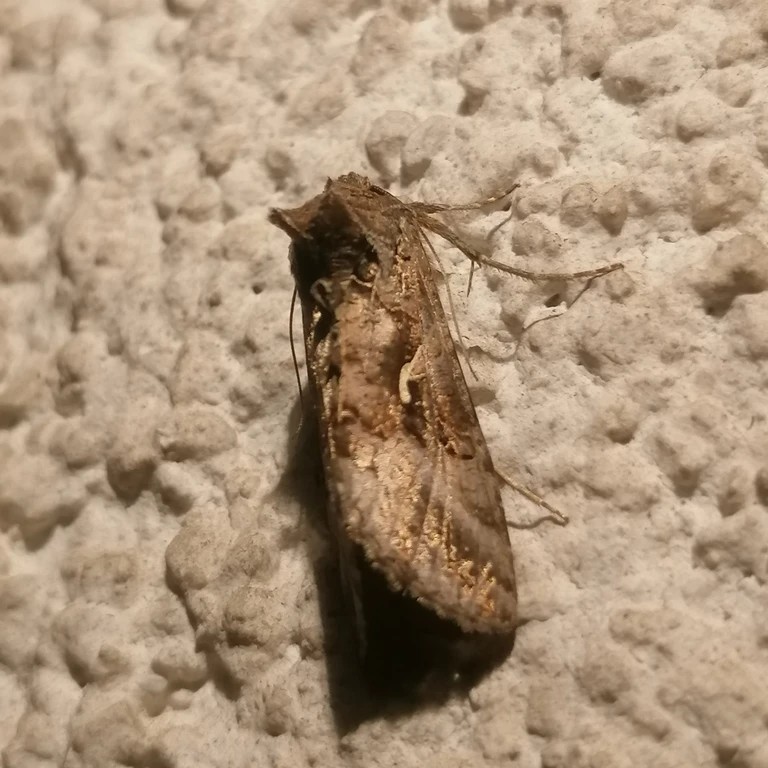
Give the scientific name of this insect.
Autographa gamma
